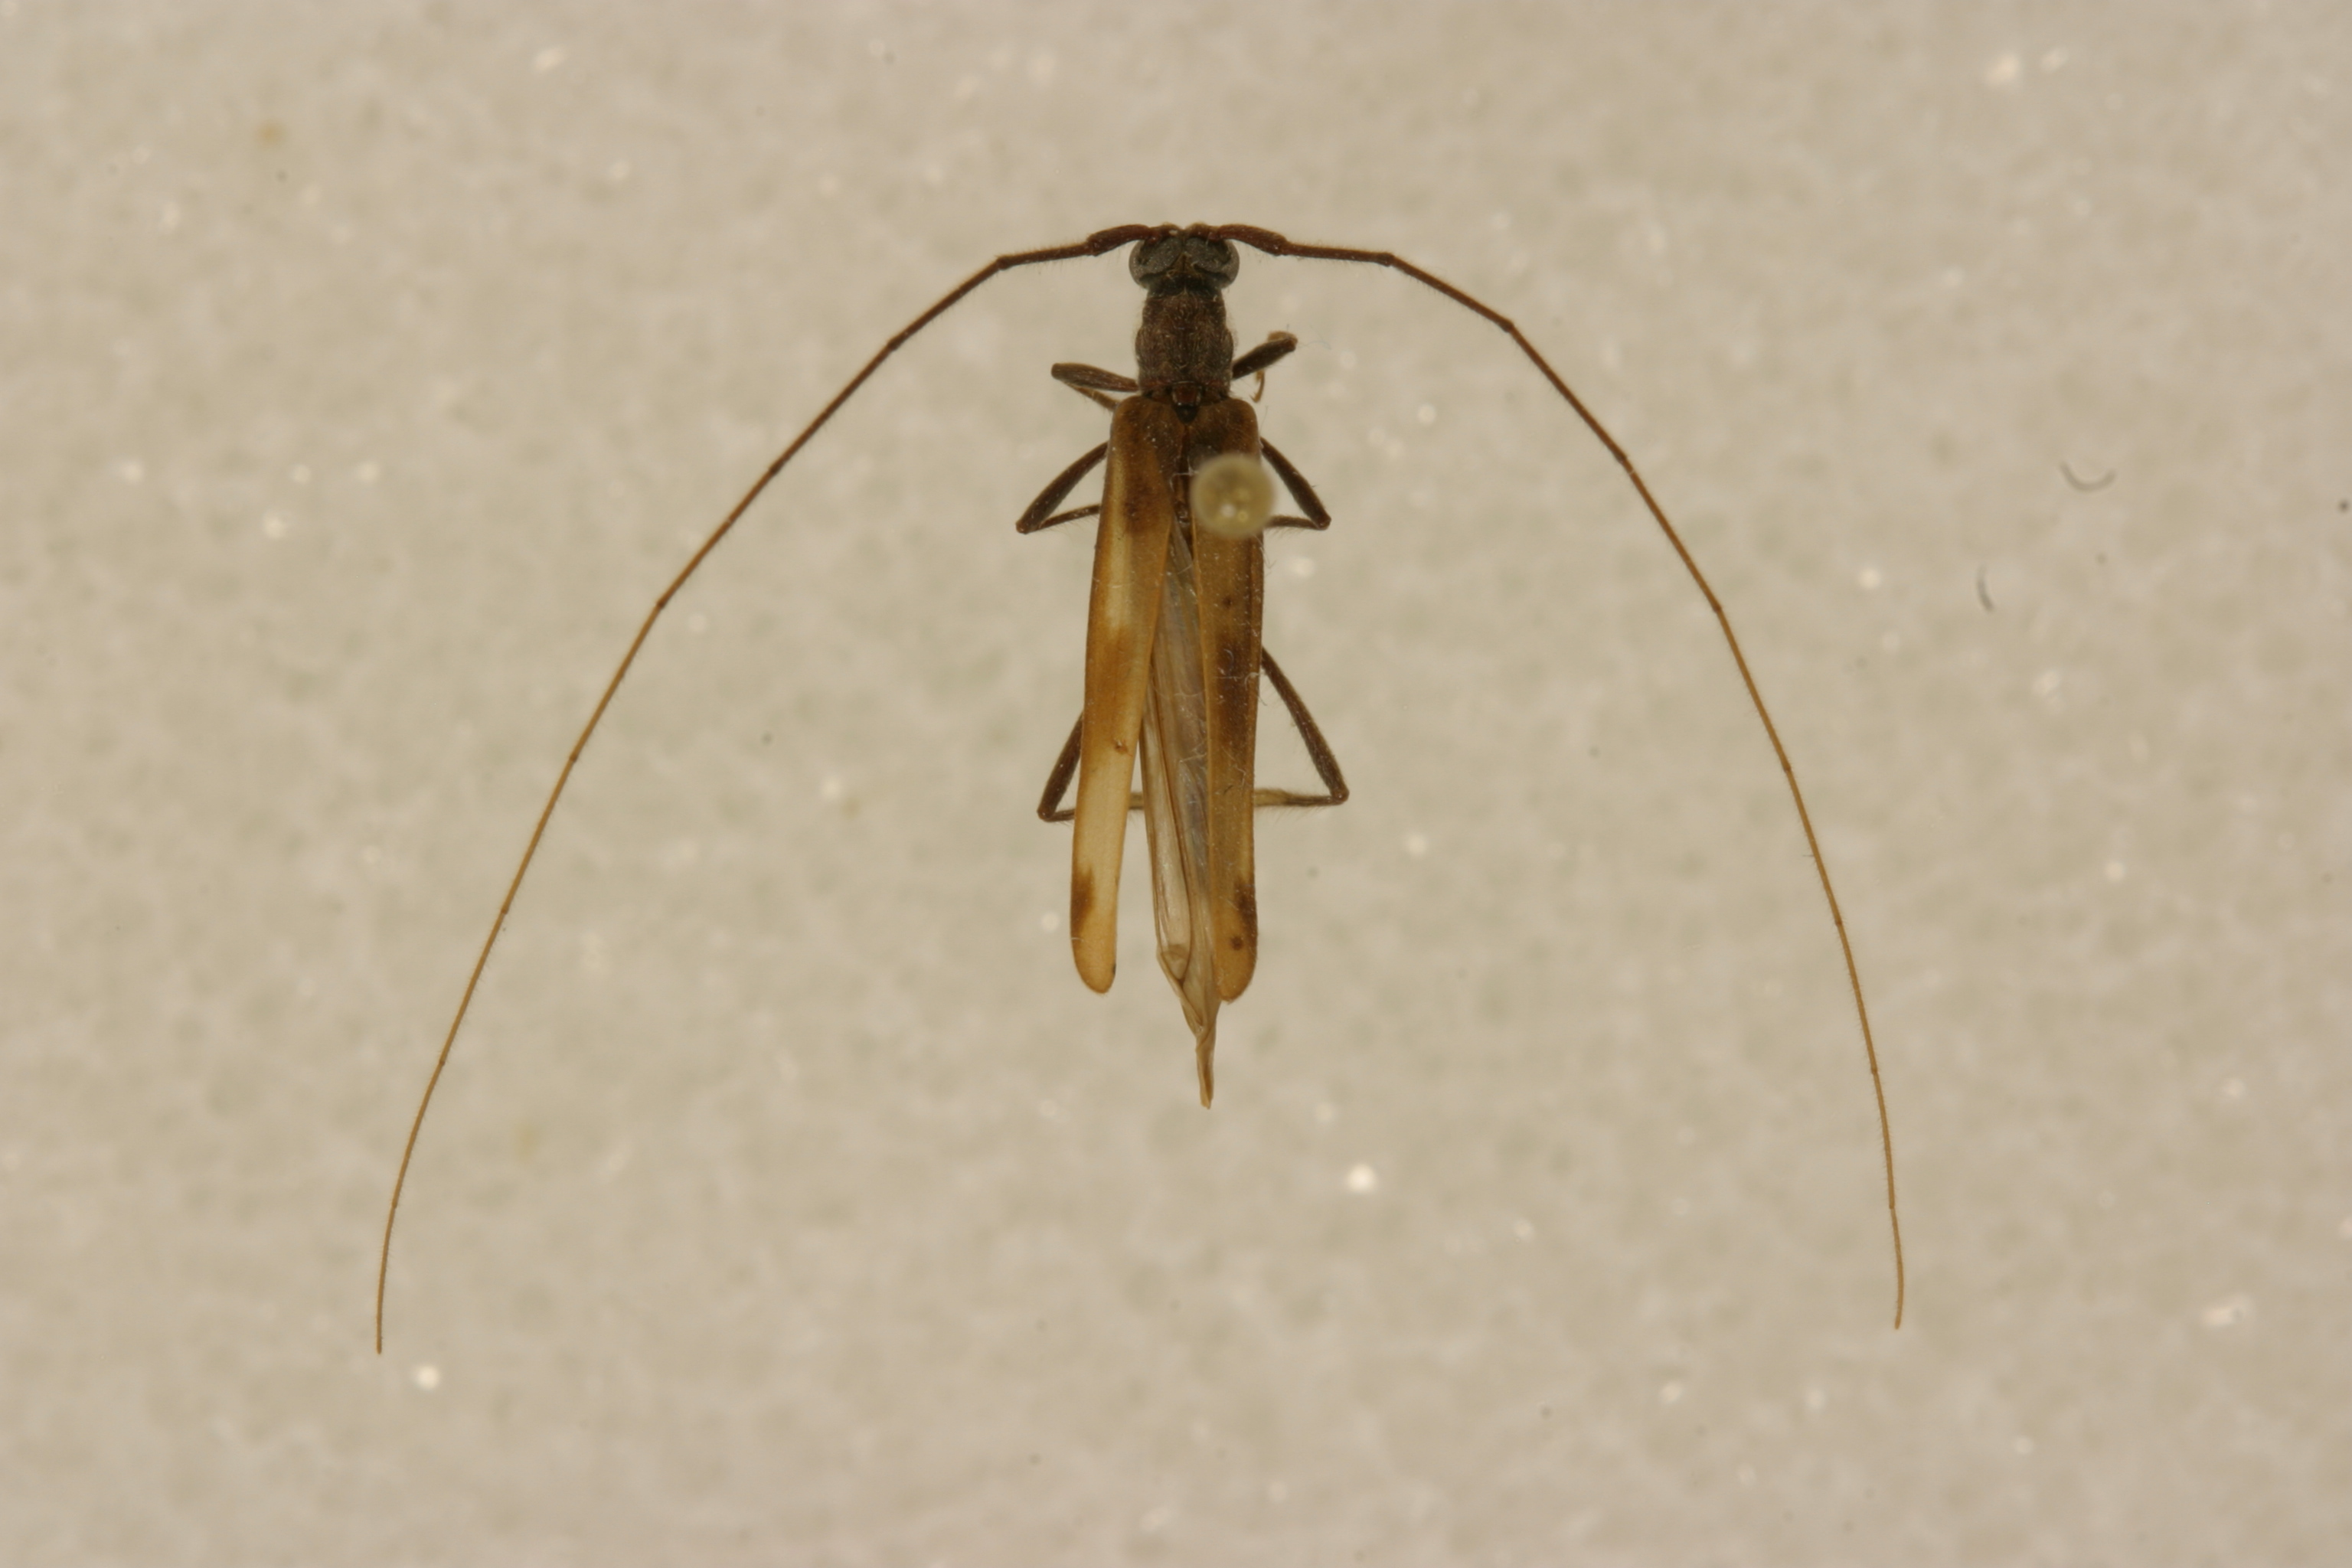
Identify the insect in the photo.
Methia dolichoptera
